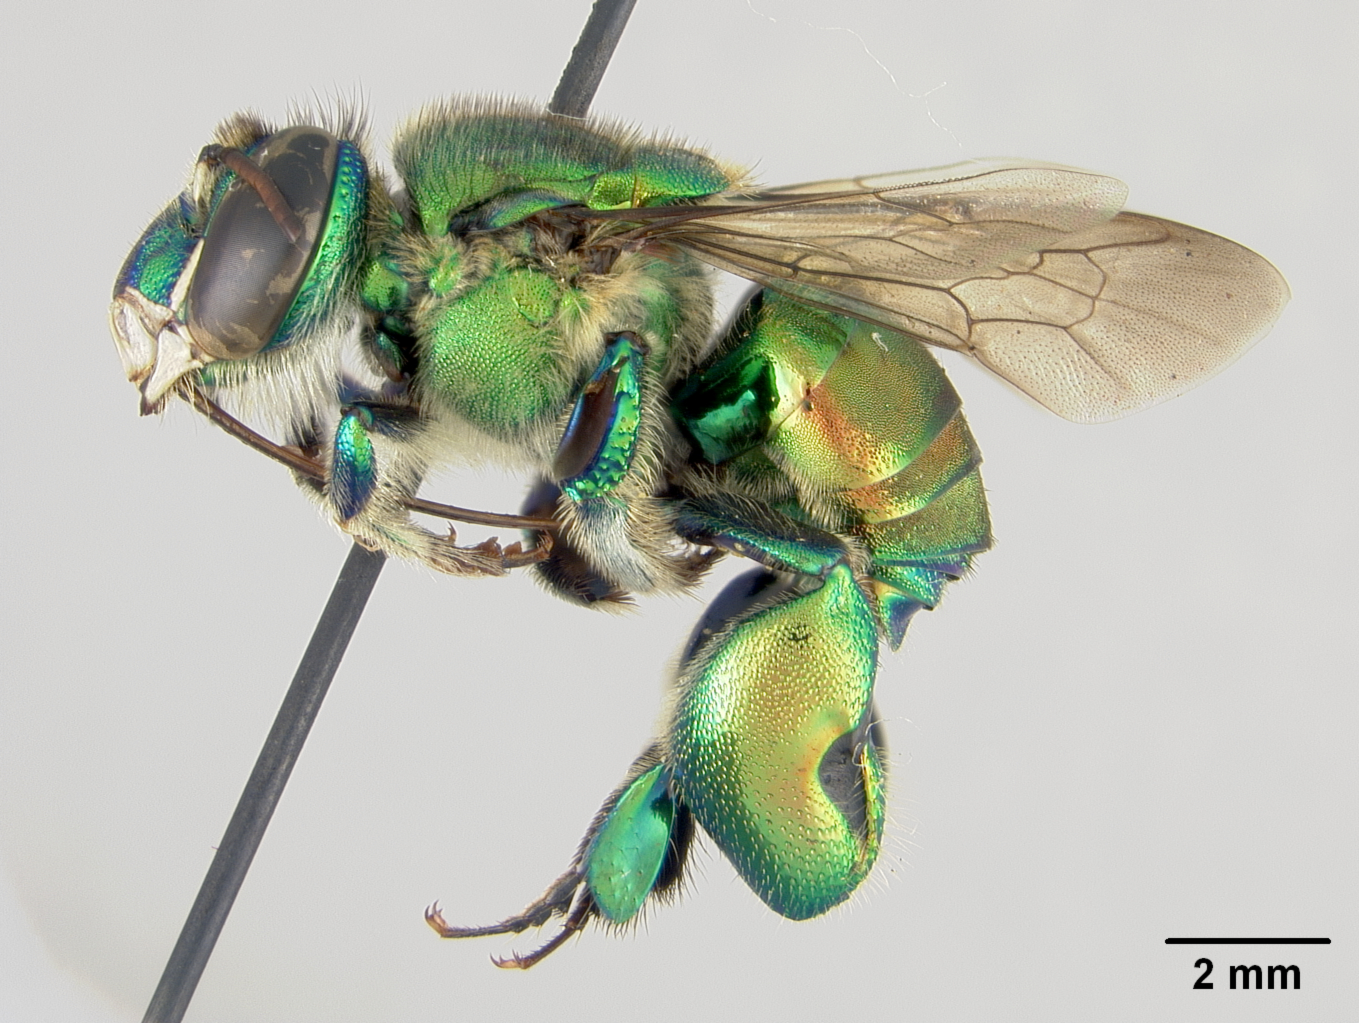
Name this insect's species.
Euglossa dissimula
